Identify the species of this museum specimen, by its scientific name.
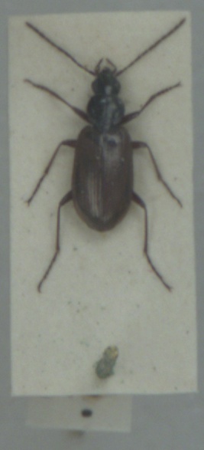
Agonum piceum
